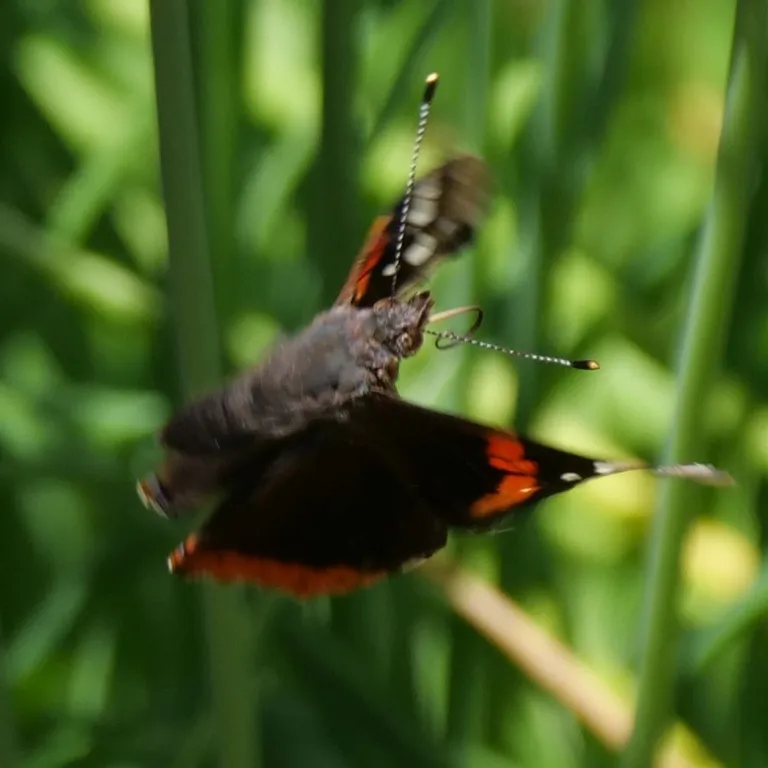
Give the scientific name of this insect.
Vanessa atalanta
